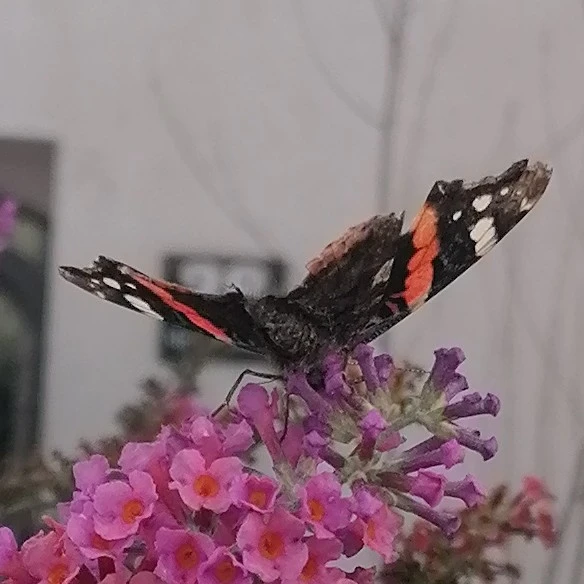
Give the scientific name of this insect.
Vanessa atalanta
